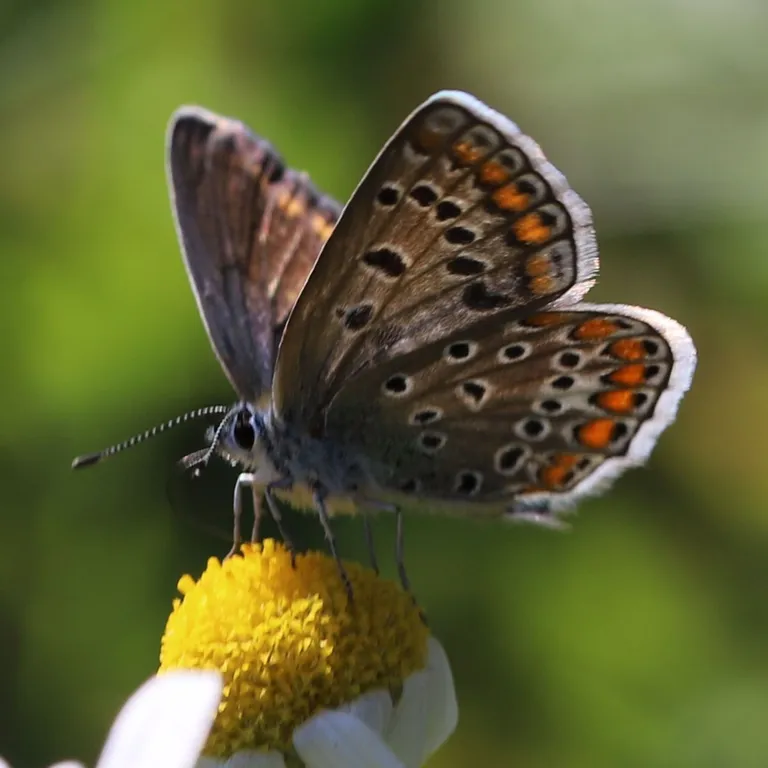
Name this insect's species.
Polyommatus icarus
